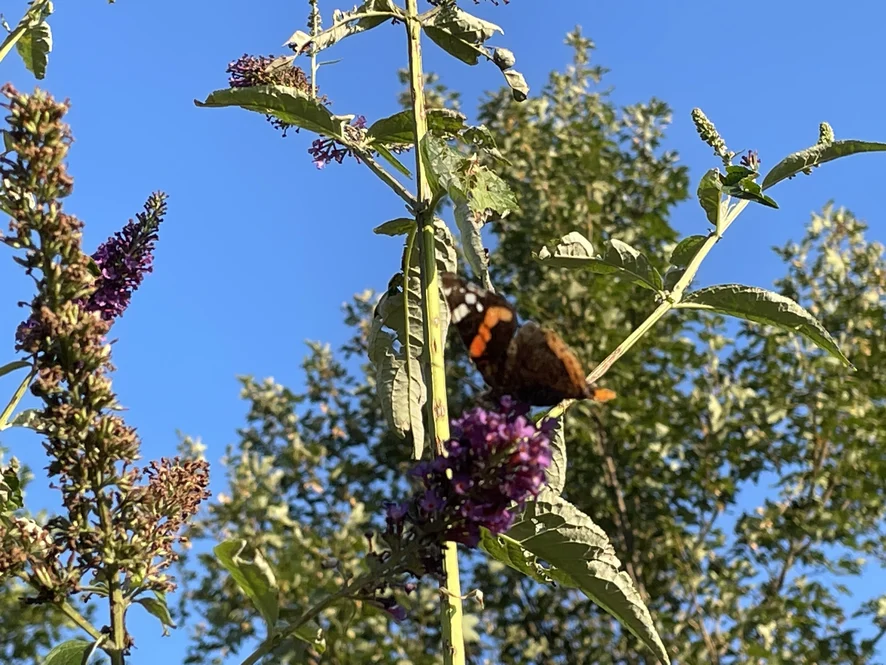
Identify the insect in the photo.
Vanessa atalanta
